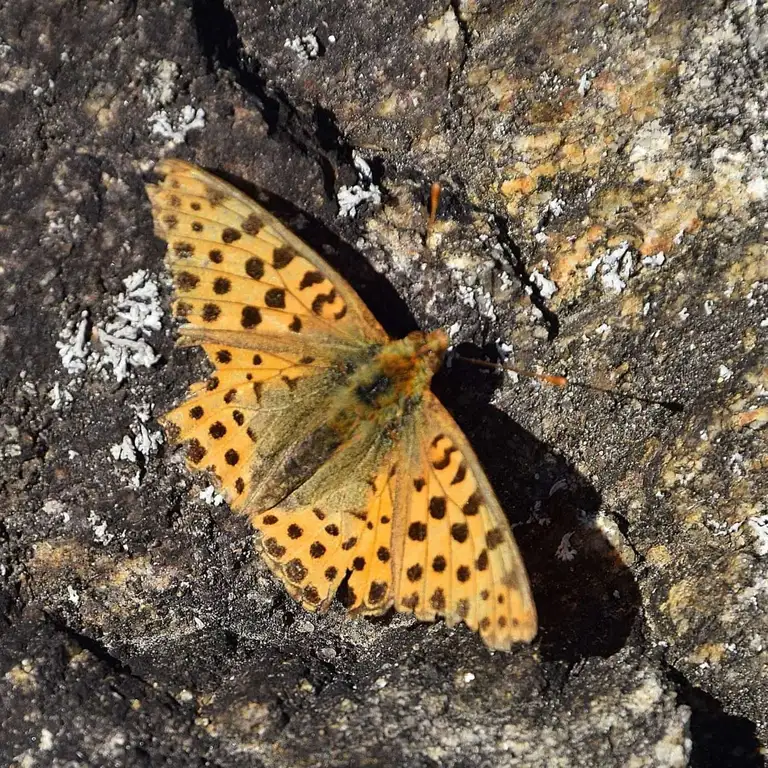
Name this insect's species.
Issoria lathonia
